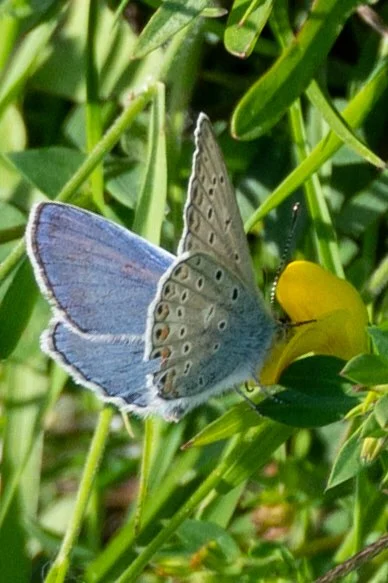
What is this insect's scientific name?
Polyommatus icarus
